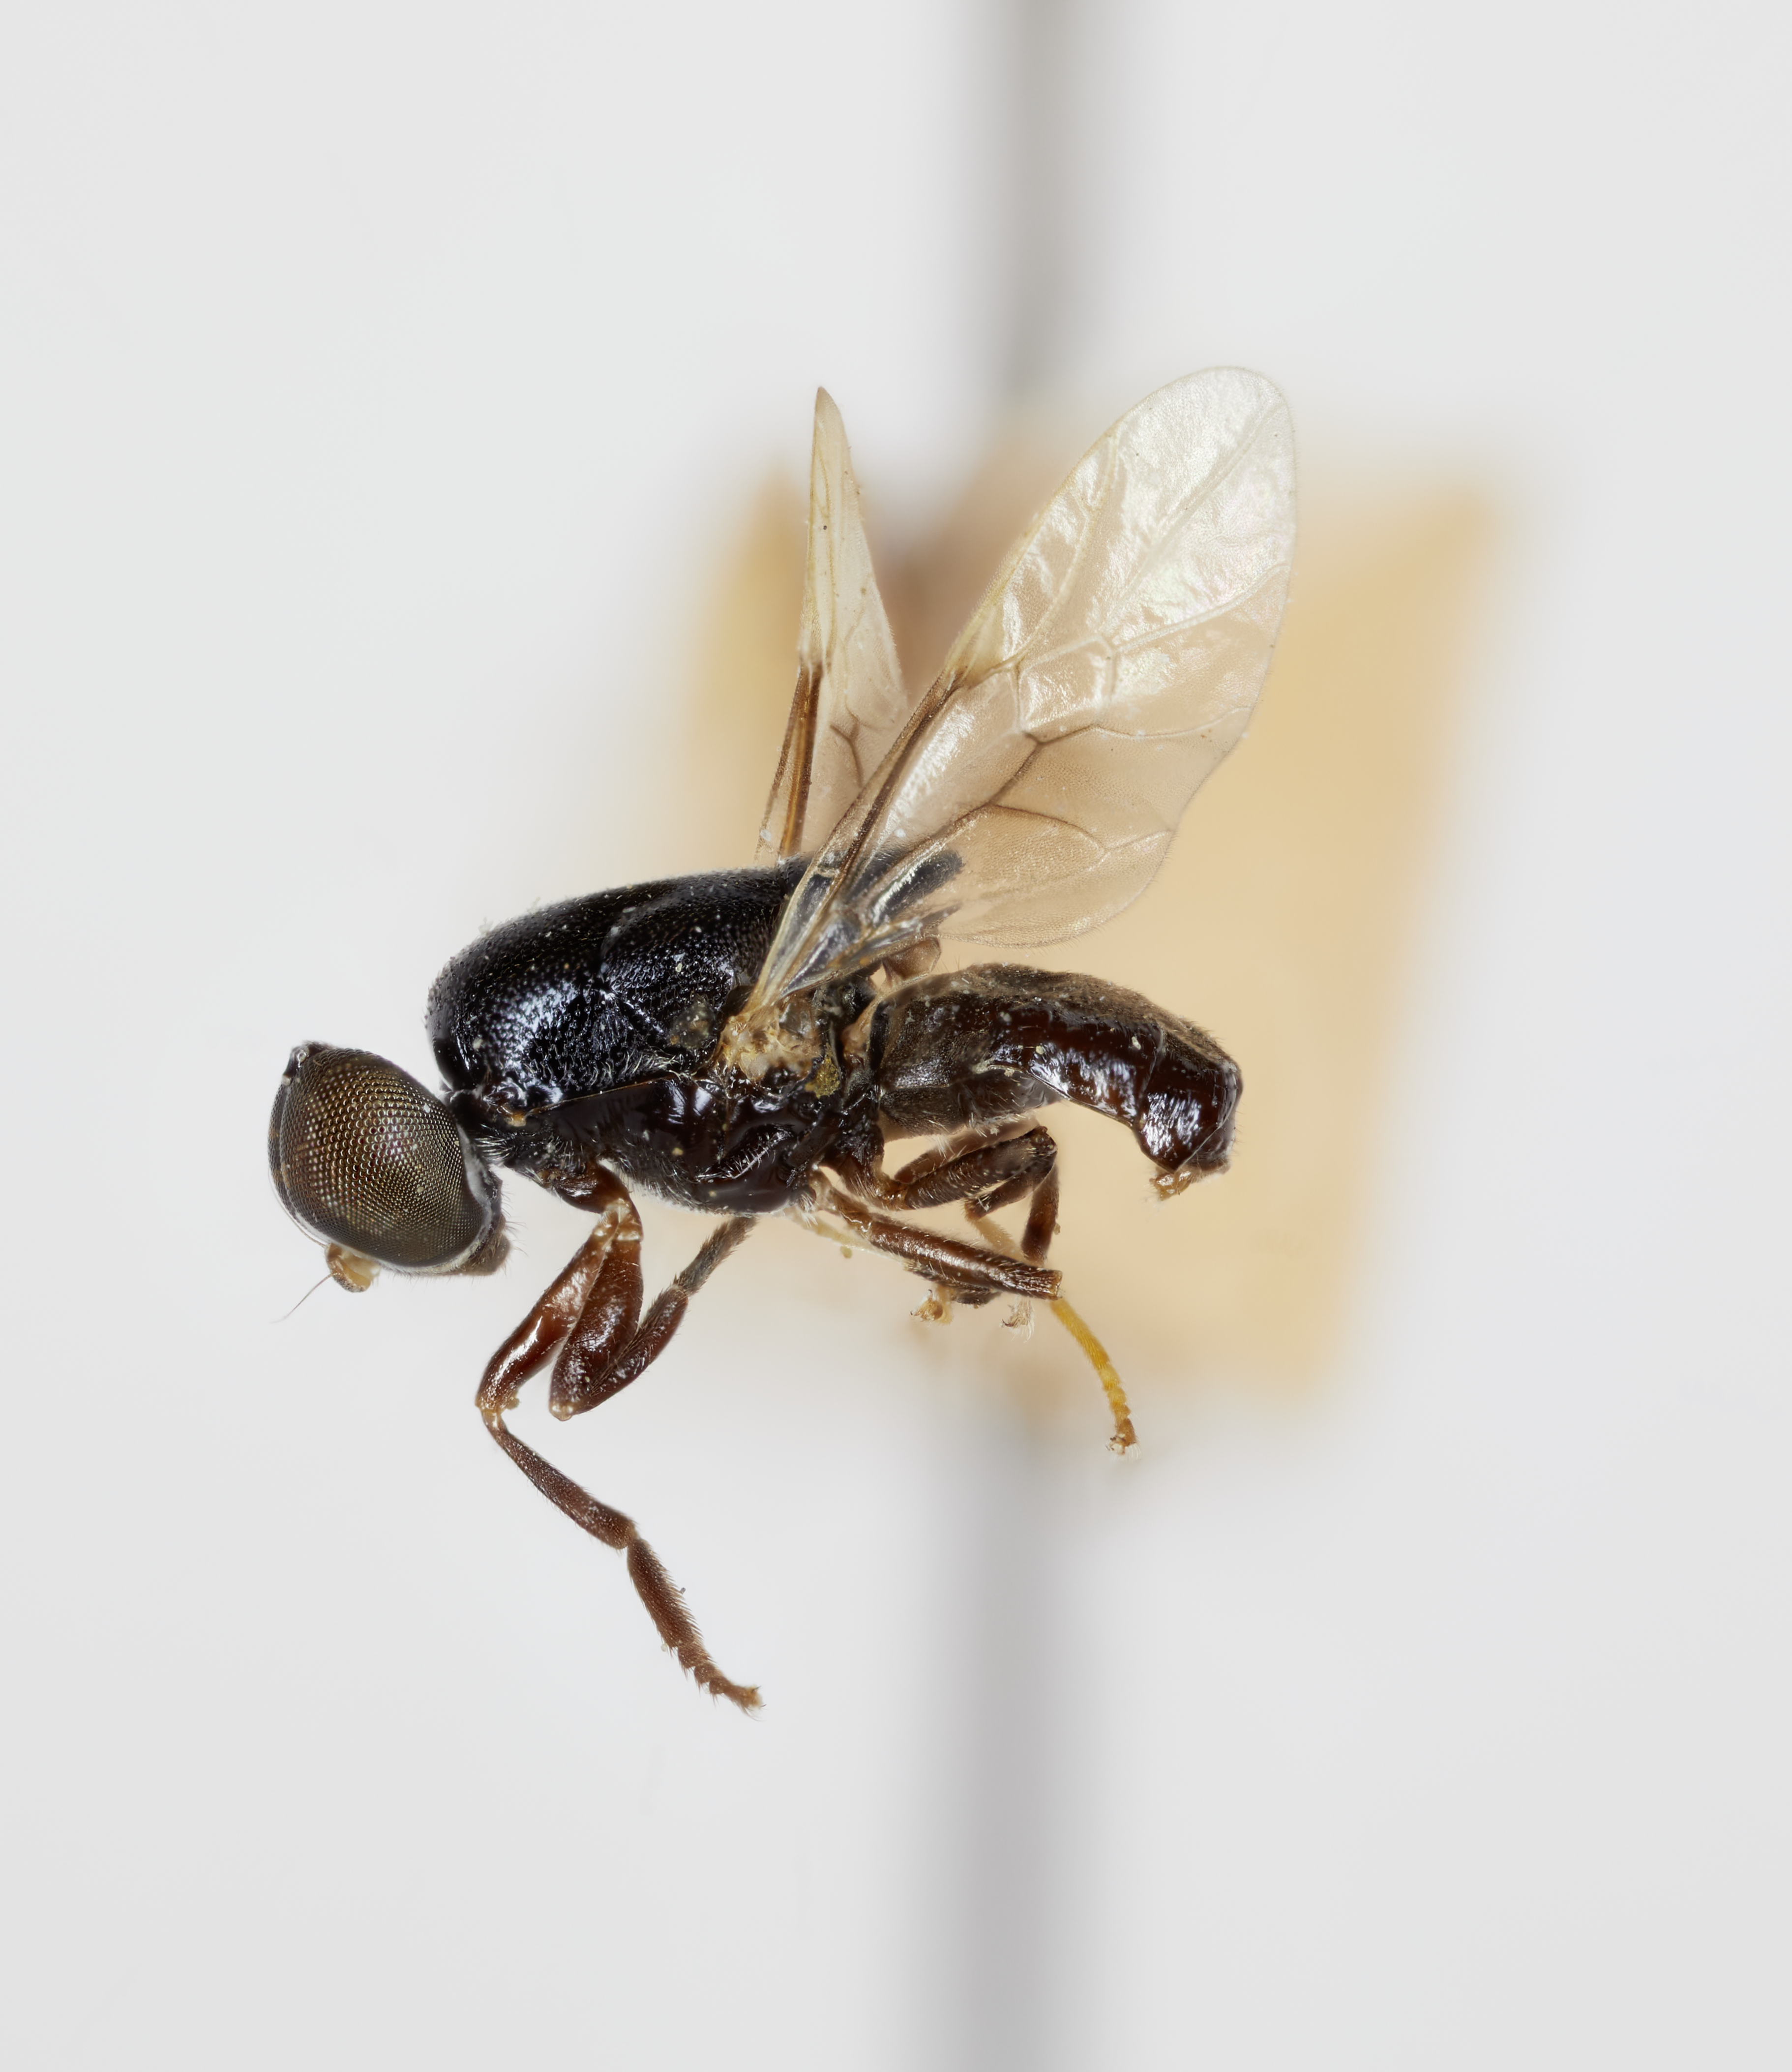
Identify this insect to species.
Adraga australis
